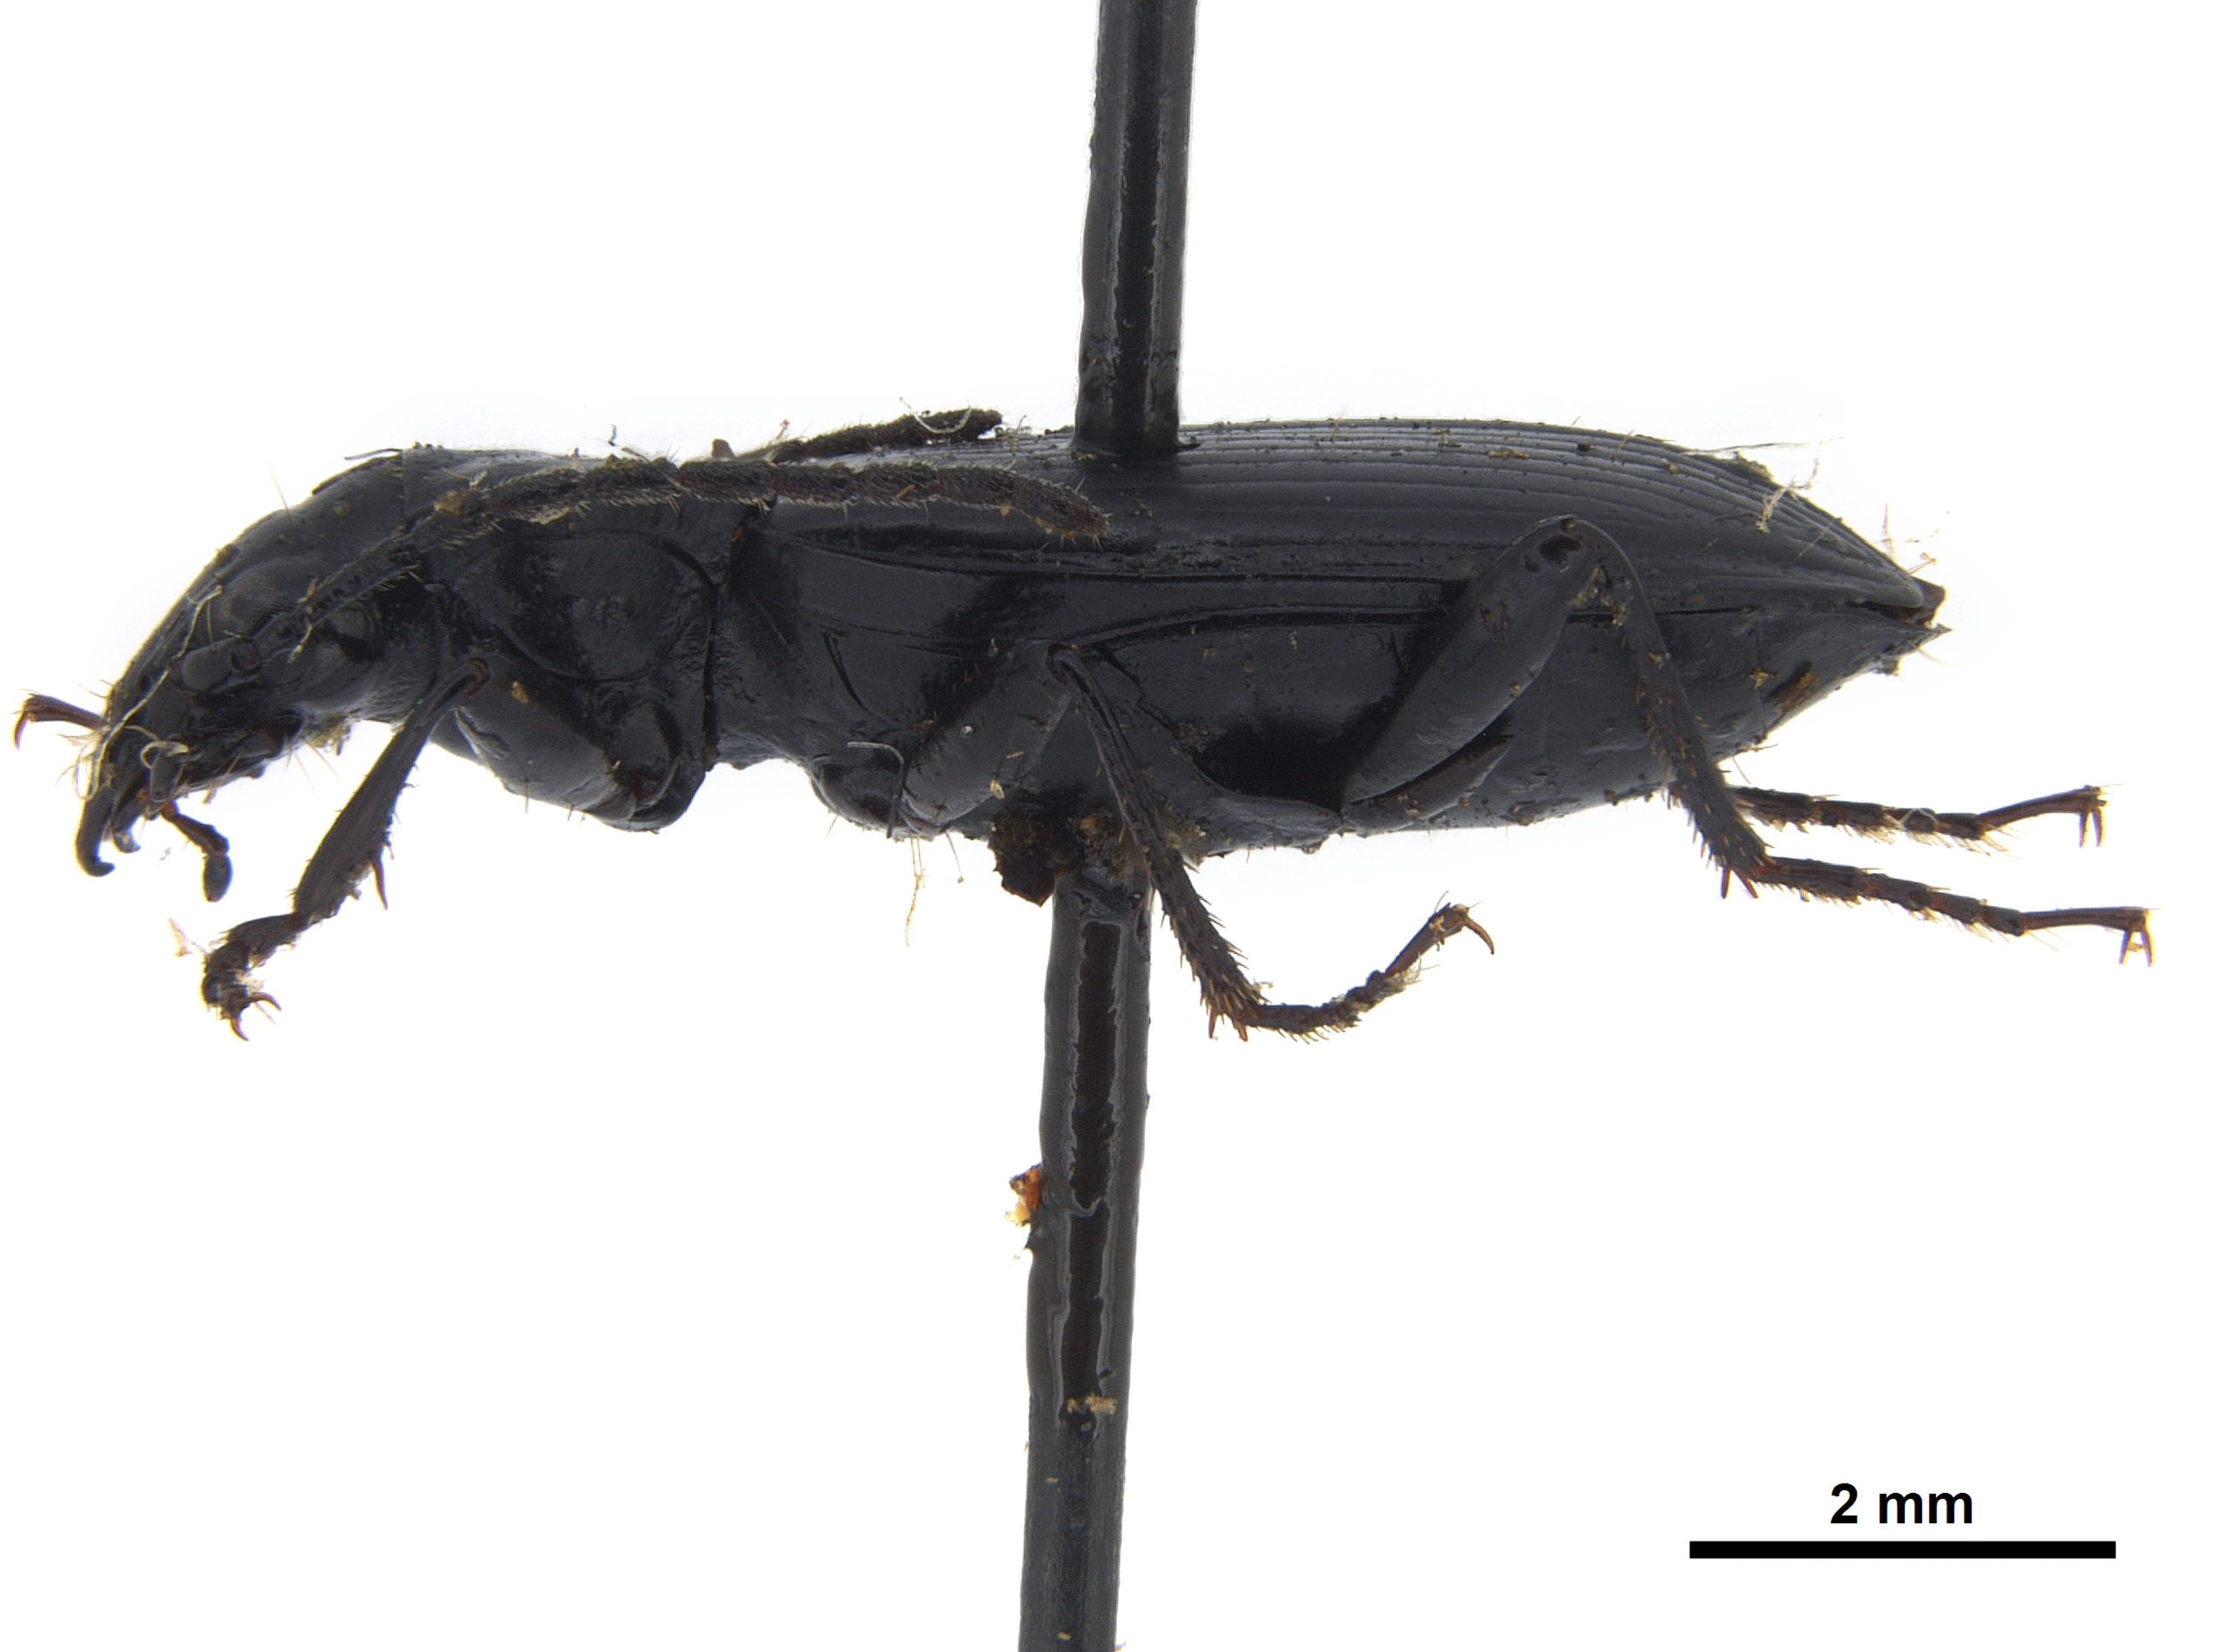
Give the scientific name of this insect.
Diplous filicornis
